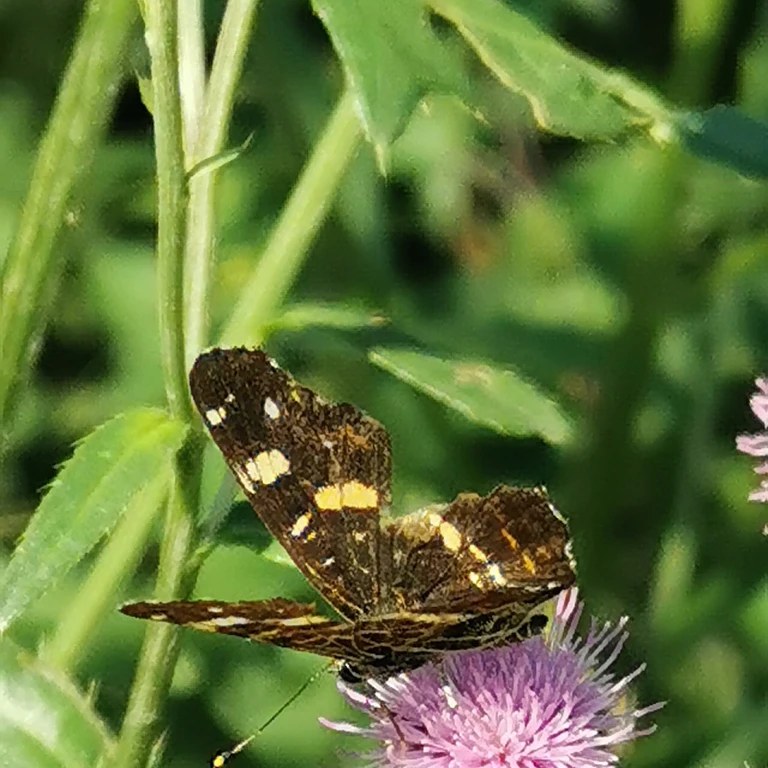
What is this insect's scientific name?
Araschnia levana
